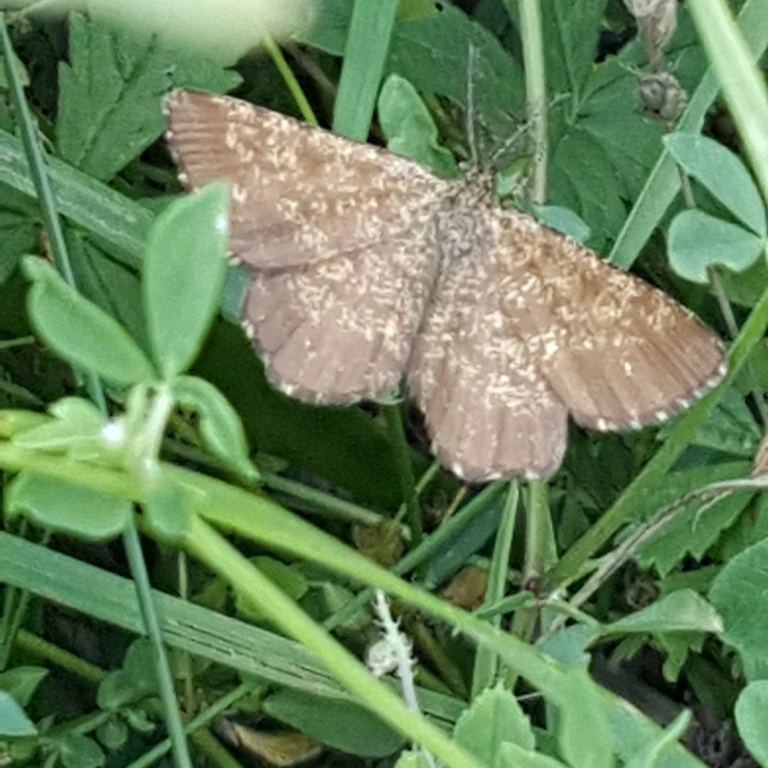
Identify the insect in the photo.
Ematurga atomaria
